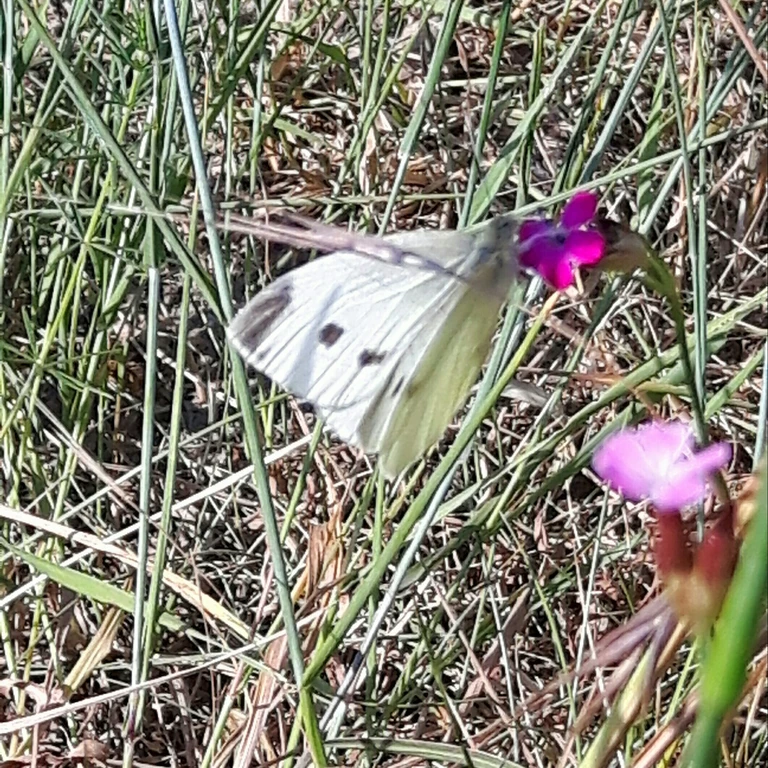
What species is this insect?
Pieris napi
